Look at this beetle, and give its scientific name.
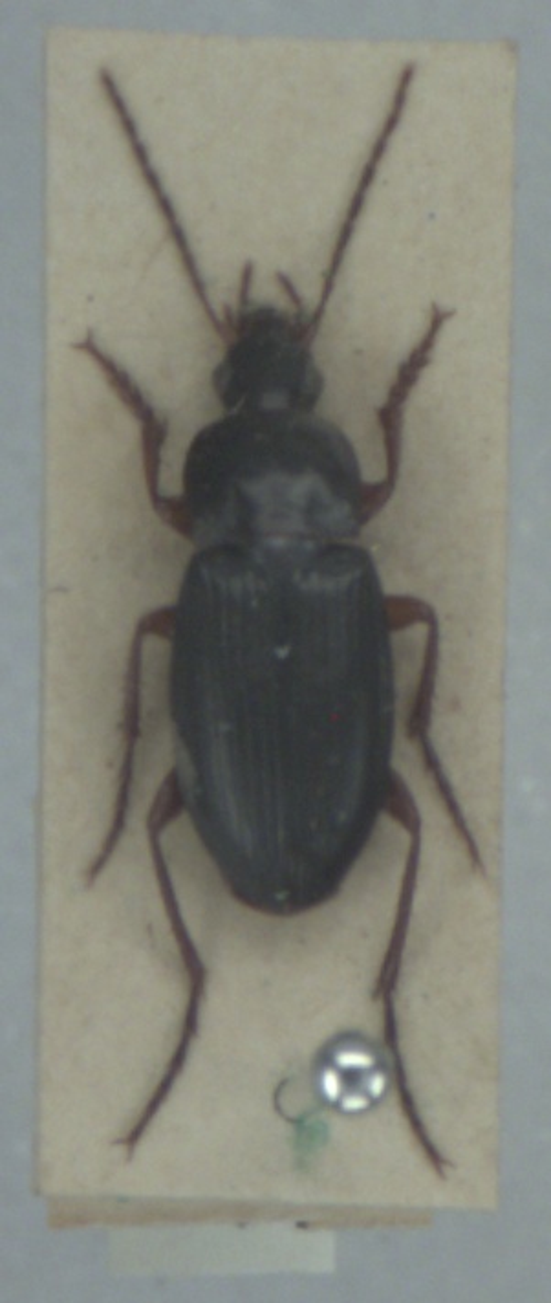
Calathus erratus
